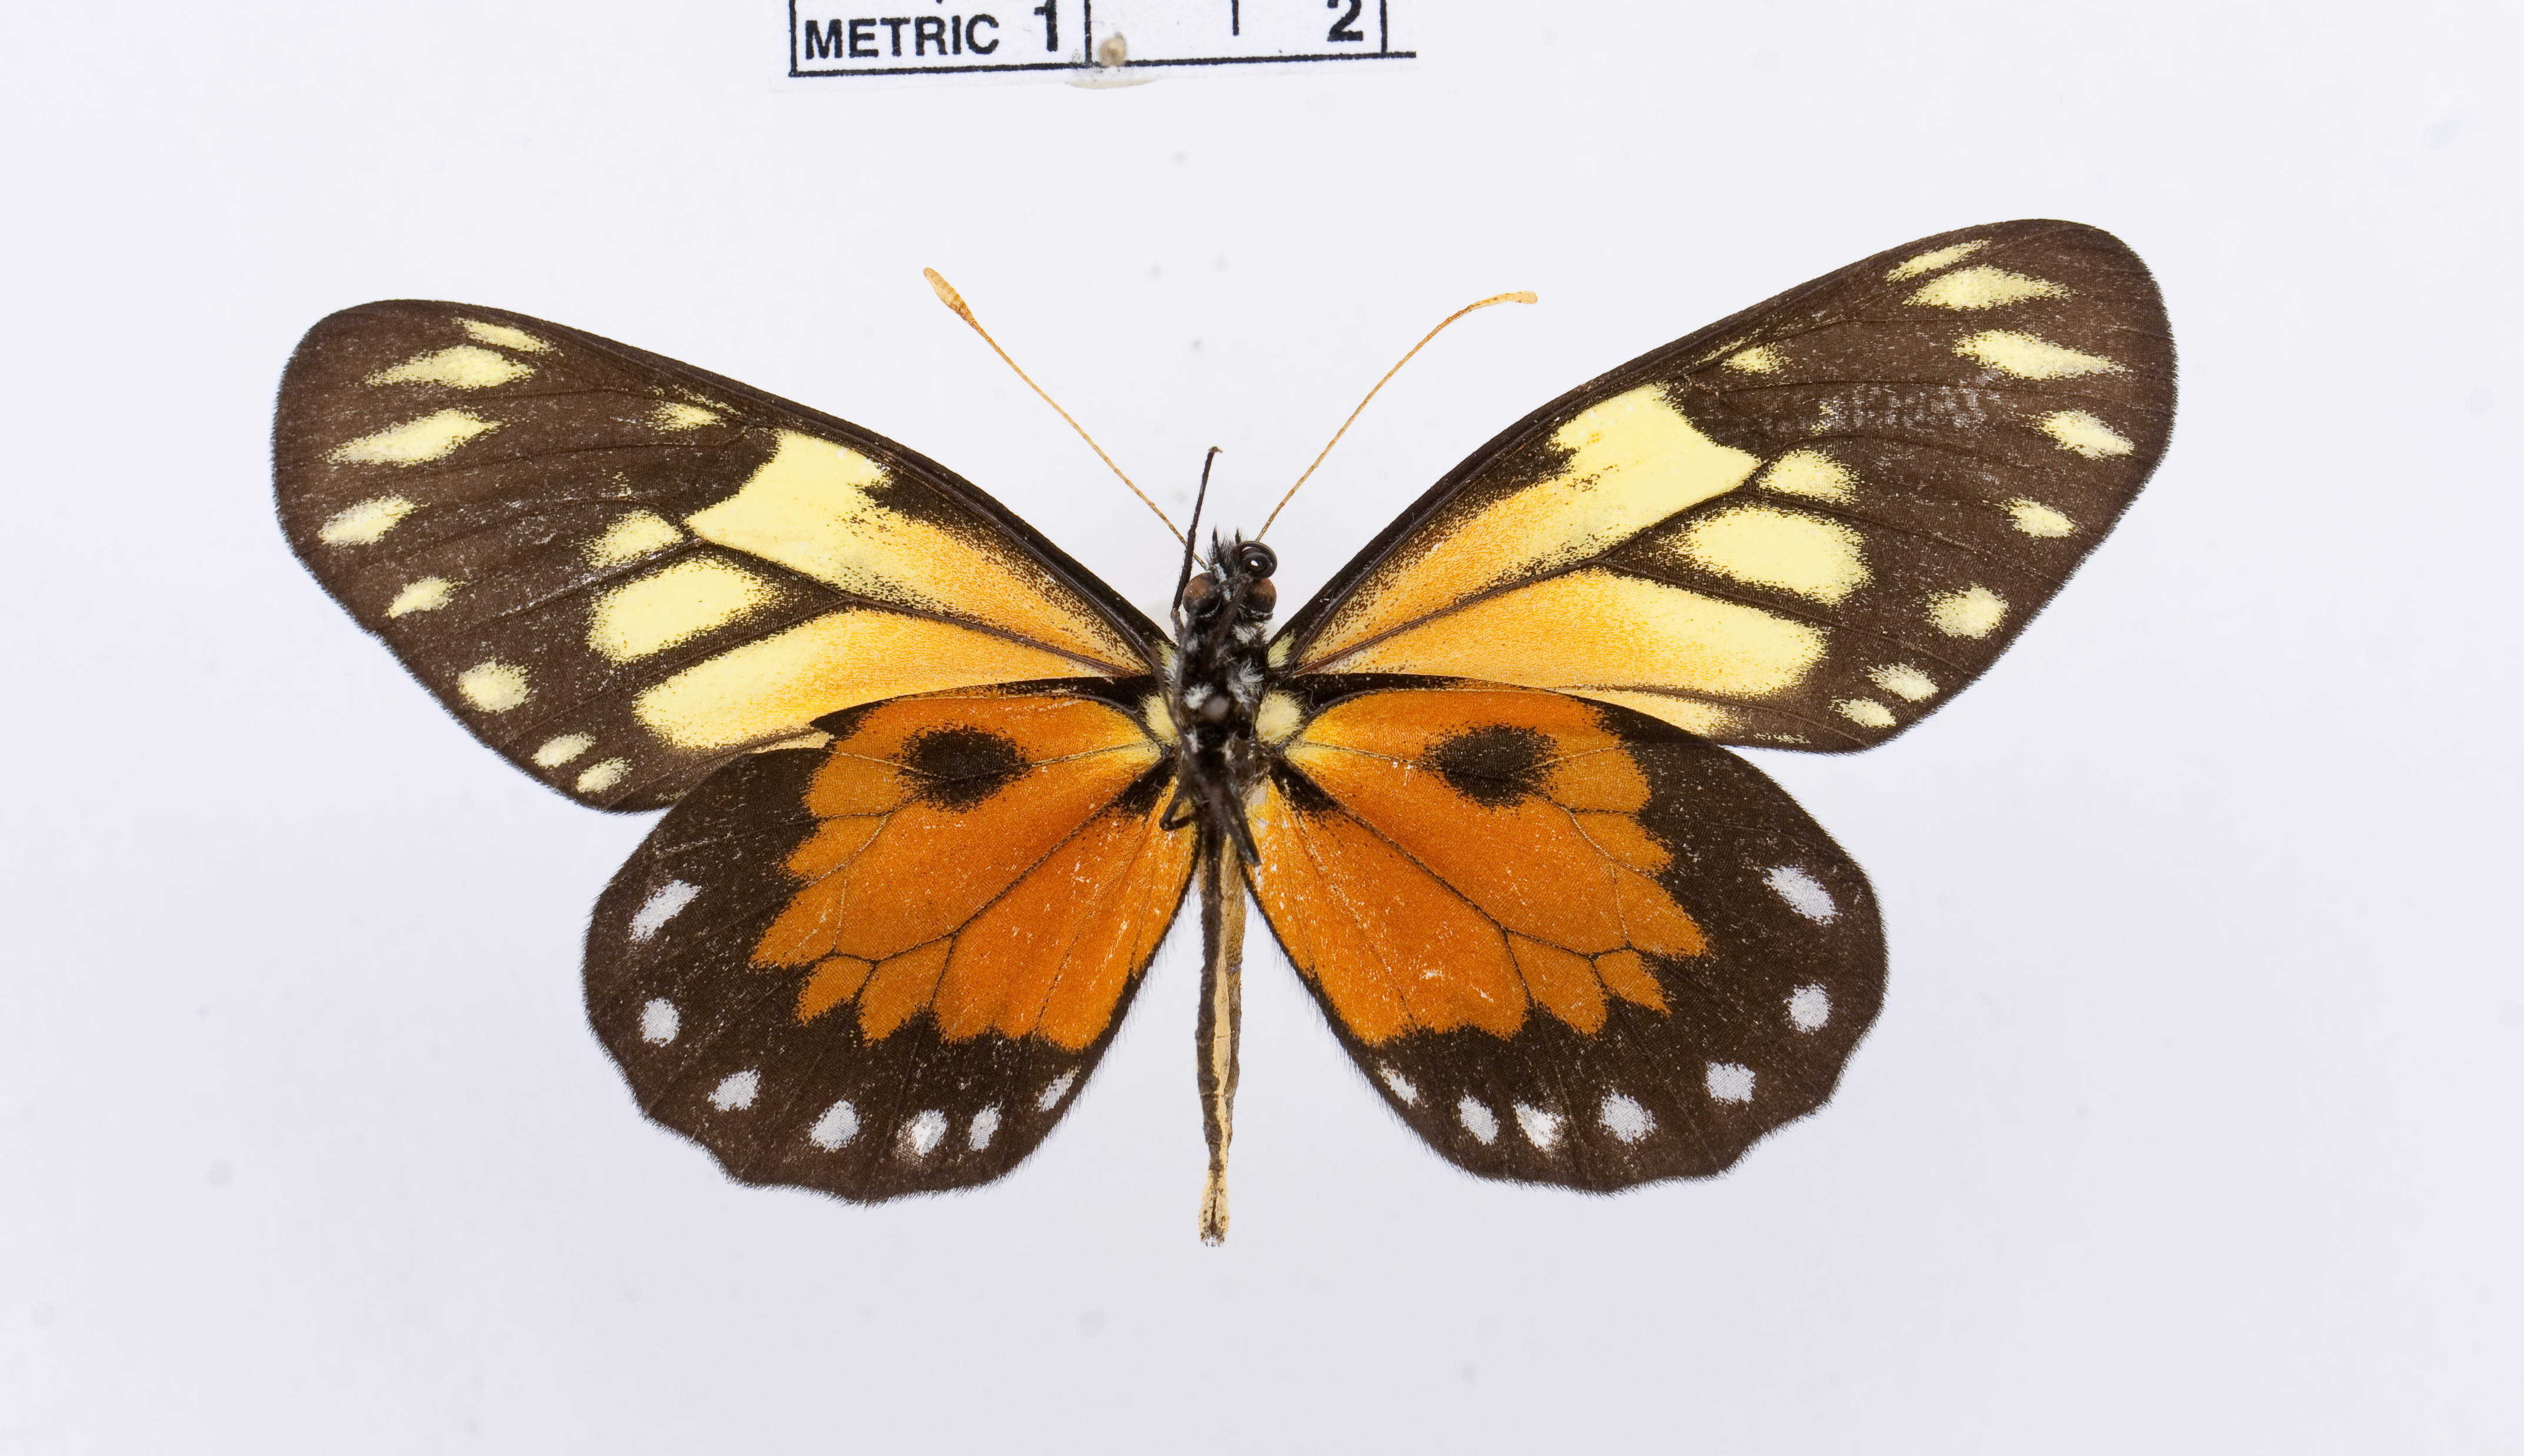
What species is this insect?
Archonias eurytele
